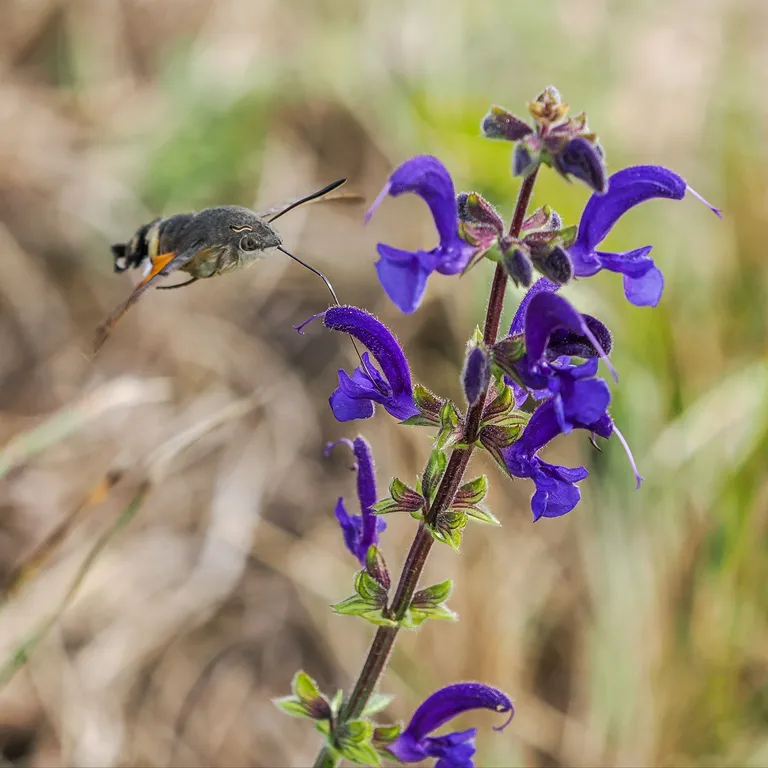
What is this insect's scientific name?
Macroglossum stellatarum
